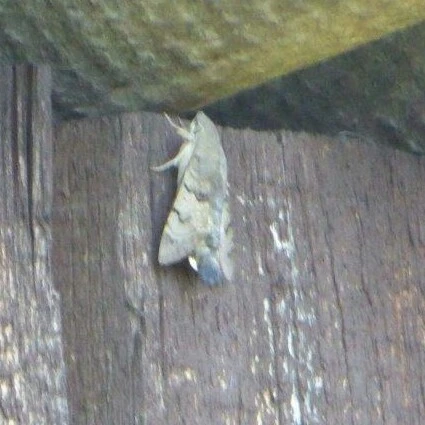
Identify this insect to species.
Macroglossum stellatarum
